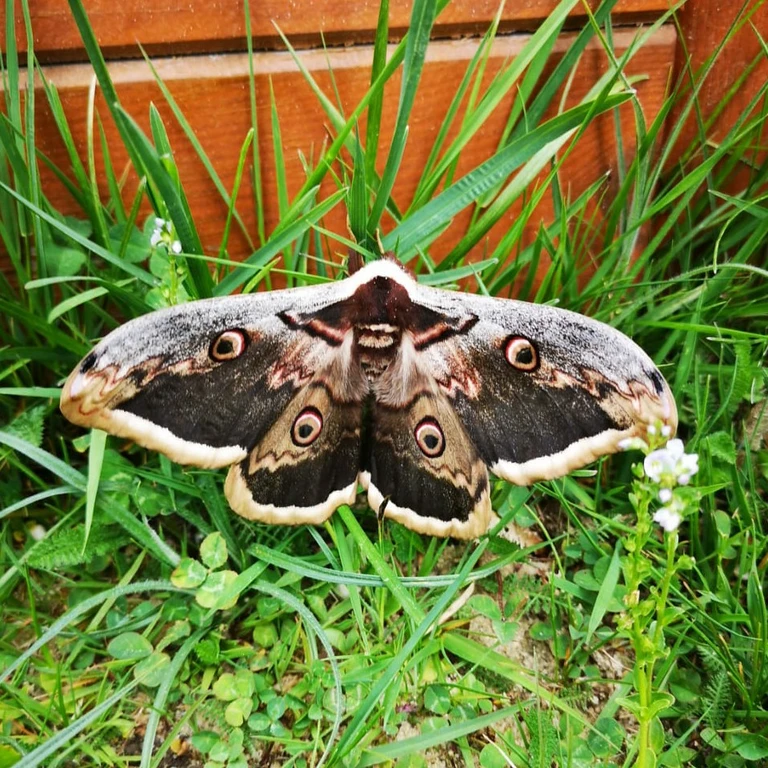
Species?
Saturnia pyri
